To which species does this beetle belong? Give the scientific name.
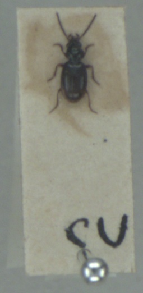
Bembidion doris
